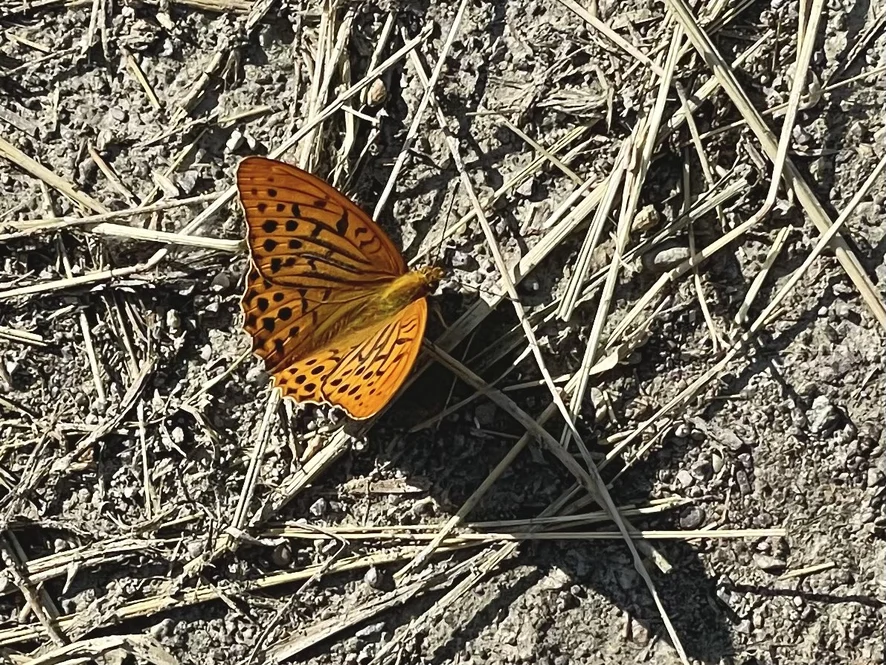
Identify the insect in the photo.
Argynnis paphia
